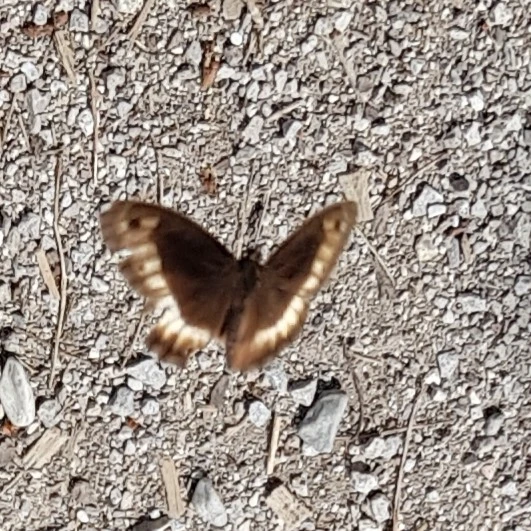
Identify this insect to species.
Hipparchia alcyone
